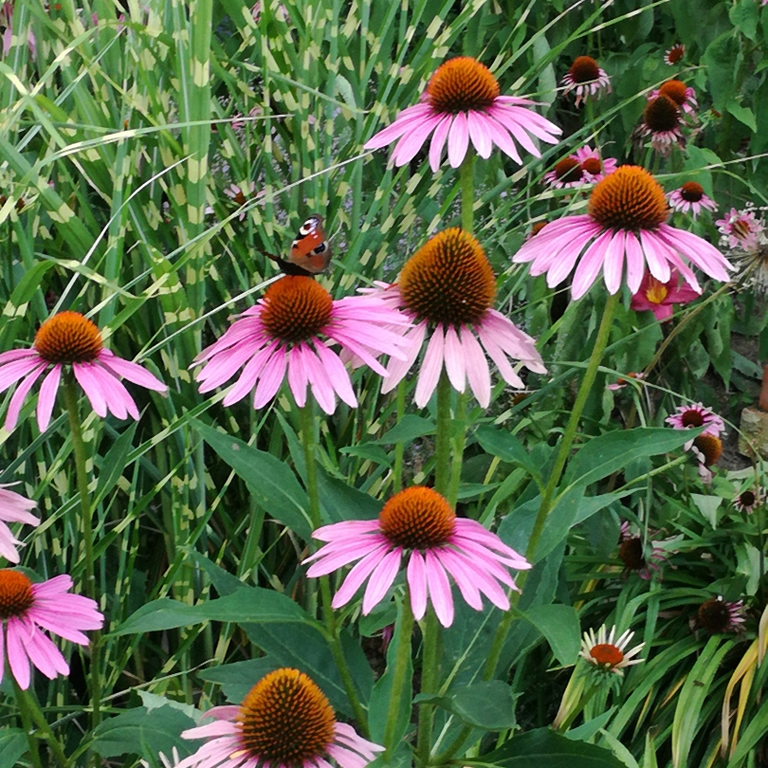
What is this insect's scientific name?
Aglais io
